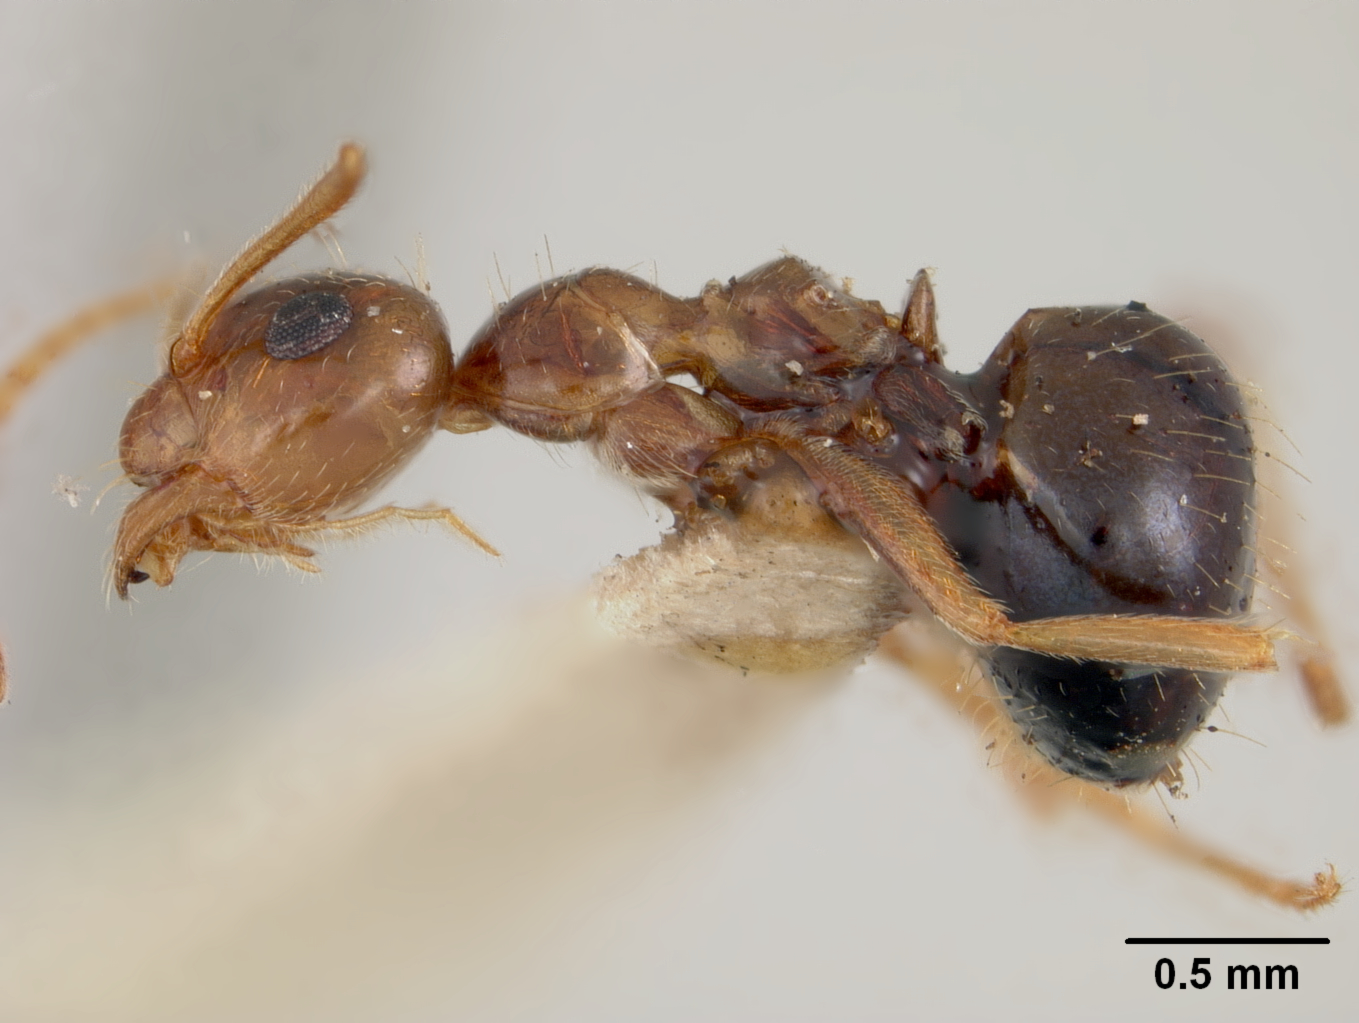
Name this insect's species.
Prenolepis imparis
